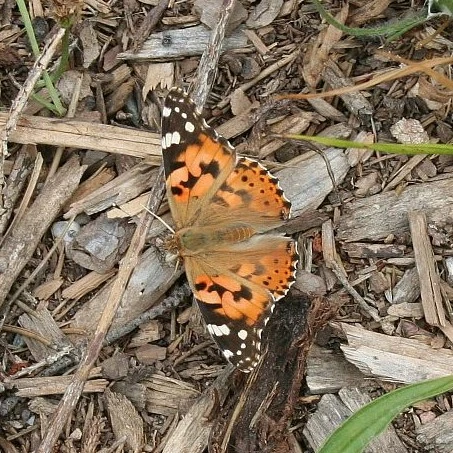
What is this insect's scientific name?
Vanessa cardui
